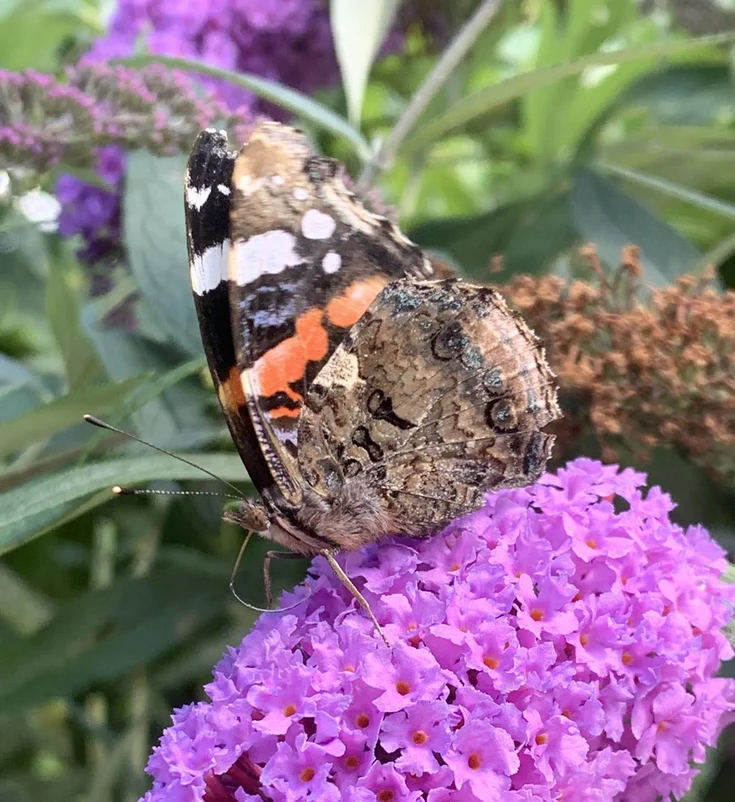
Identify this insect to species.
Vanessa atalanta
